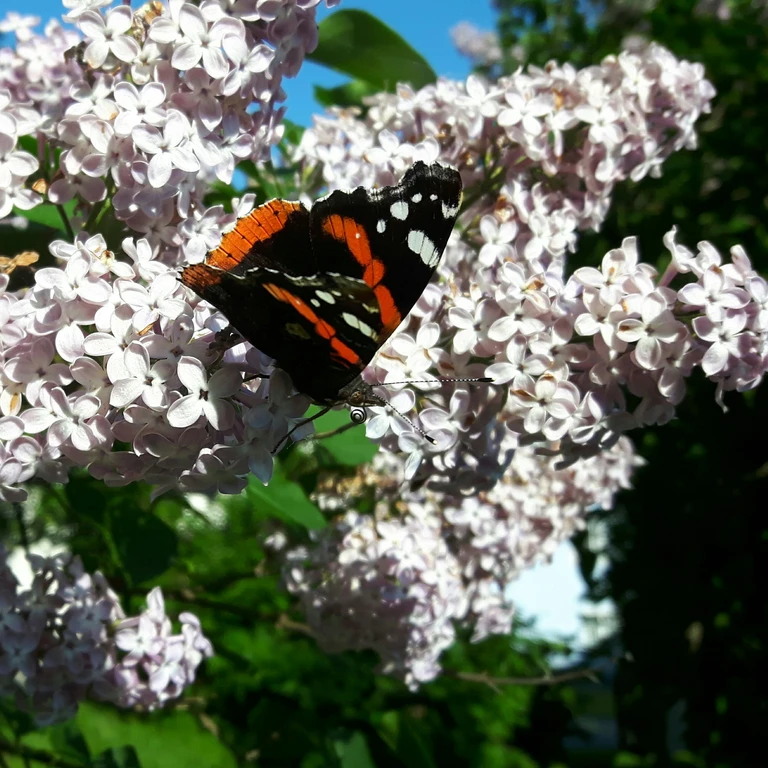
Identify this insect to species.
Vanessa atalanta
